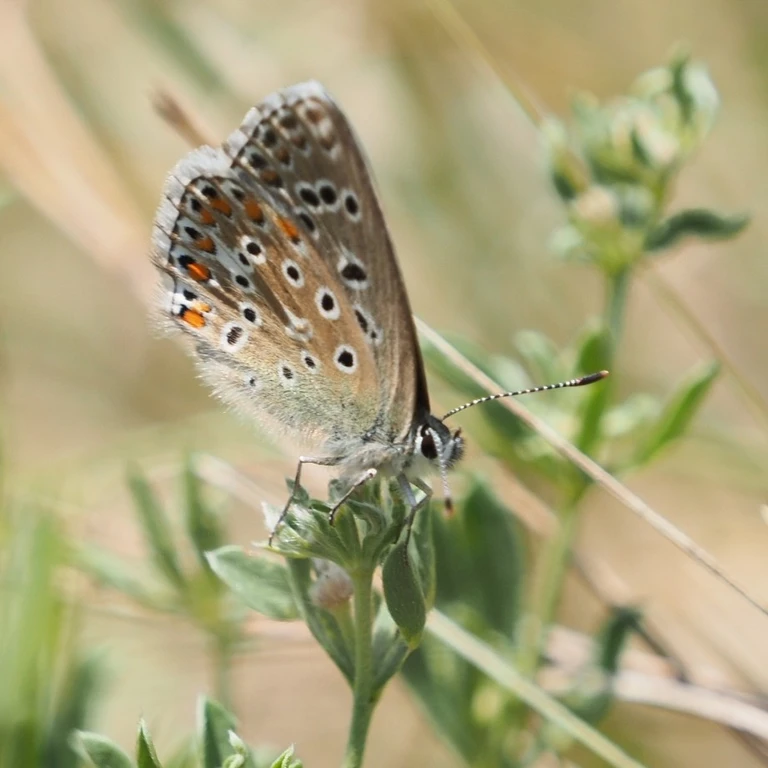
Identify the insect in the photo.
Lysandra bellargus
